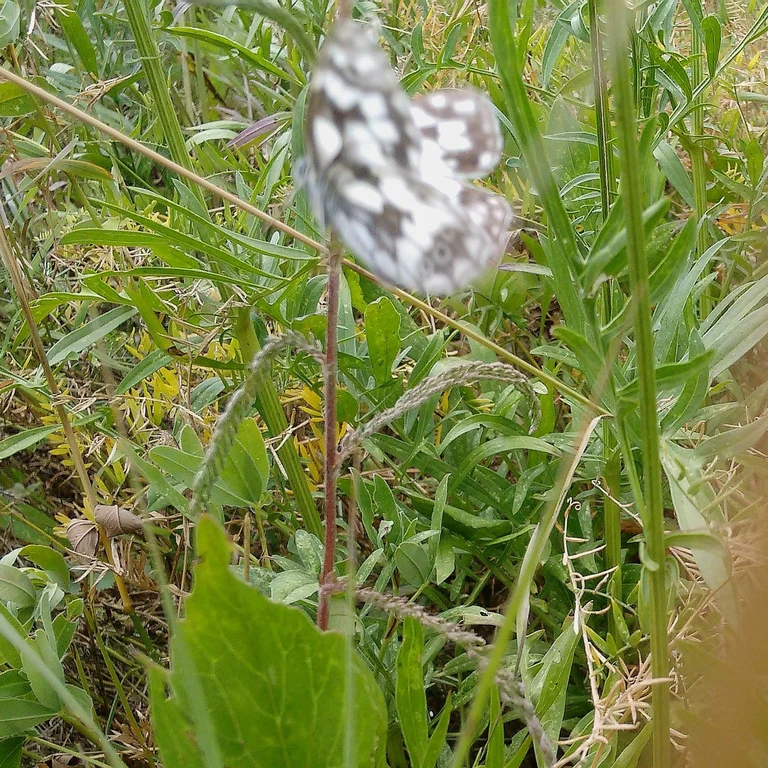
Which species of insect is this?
Melanargia galathea
